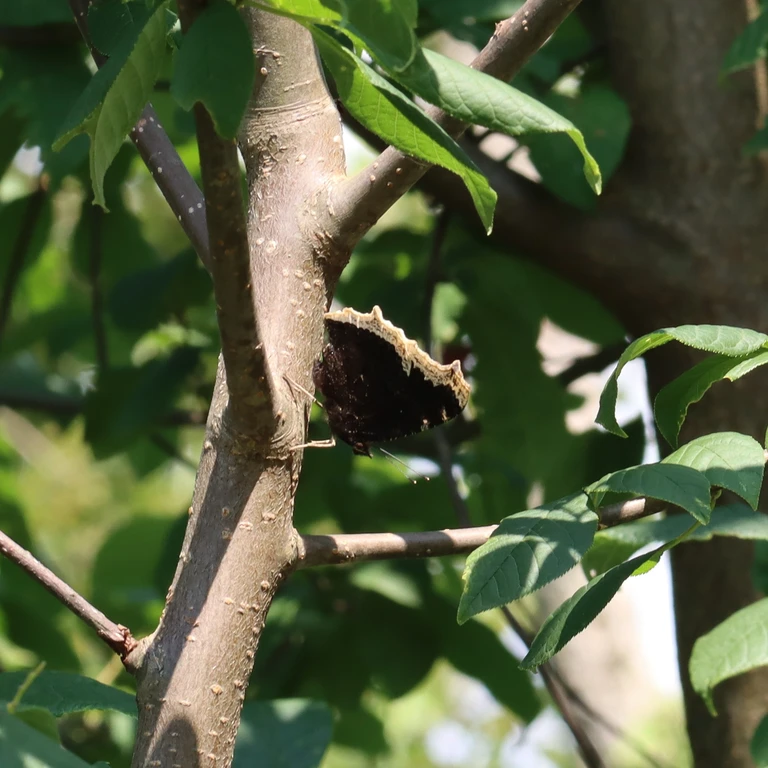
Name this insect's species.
Nymphalis antiopa
